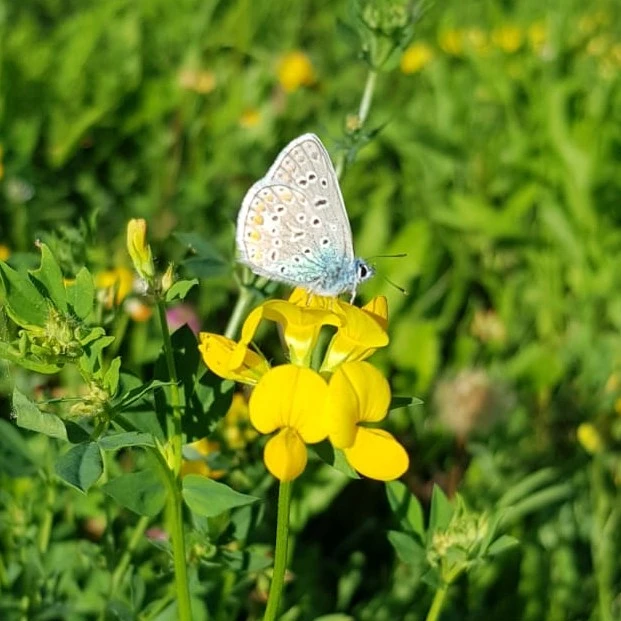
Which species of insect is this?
Polyommatus icarus
